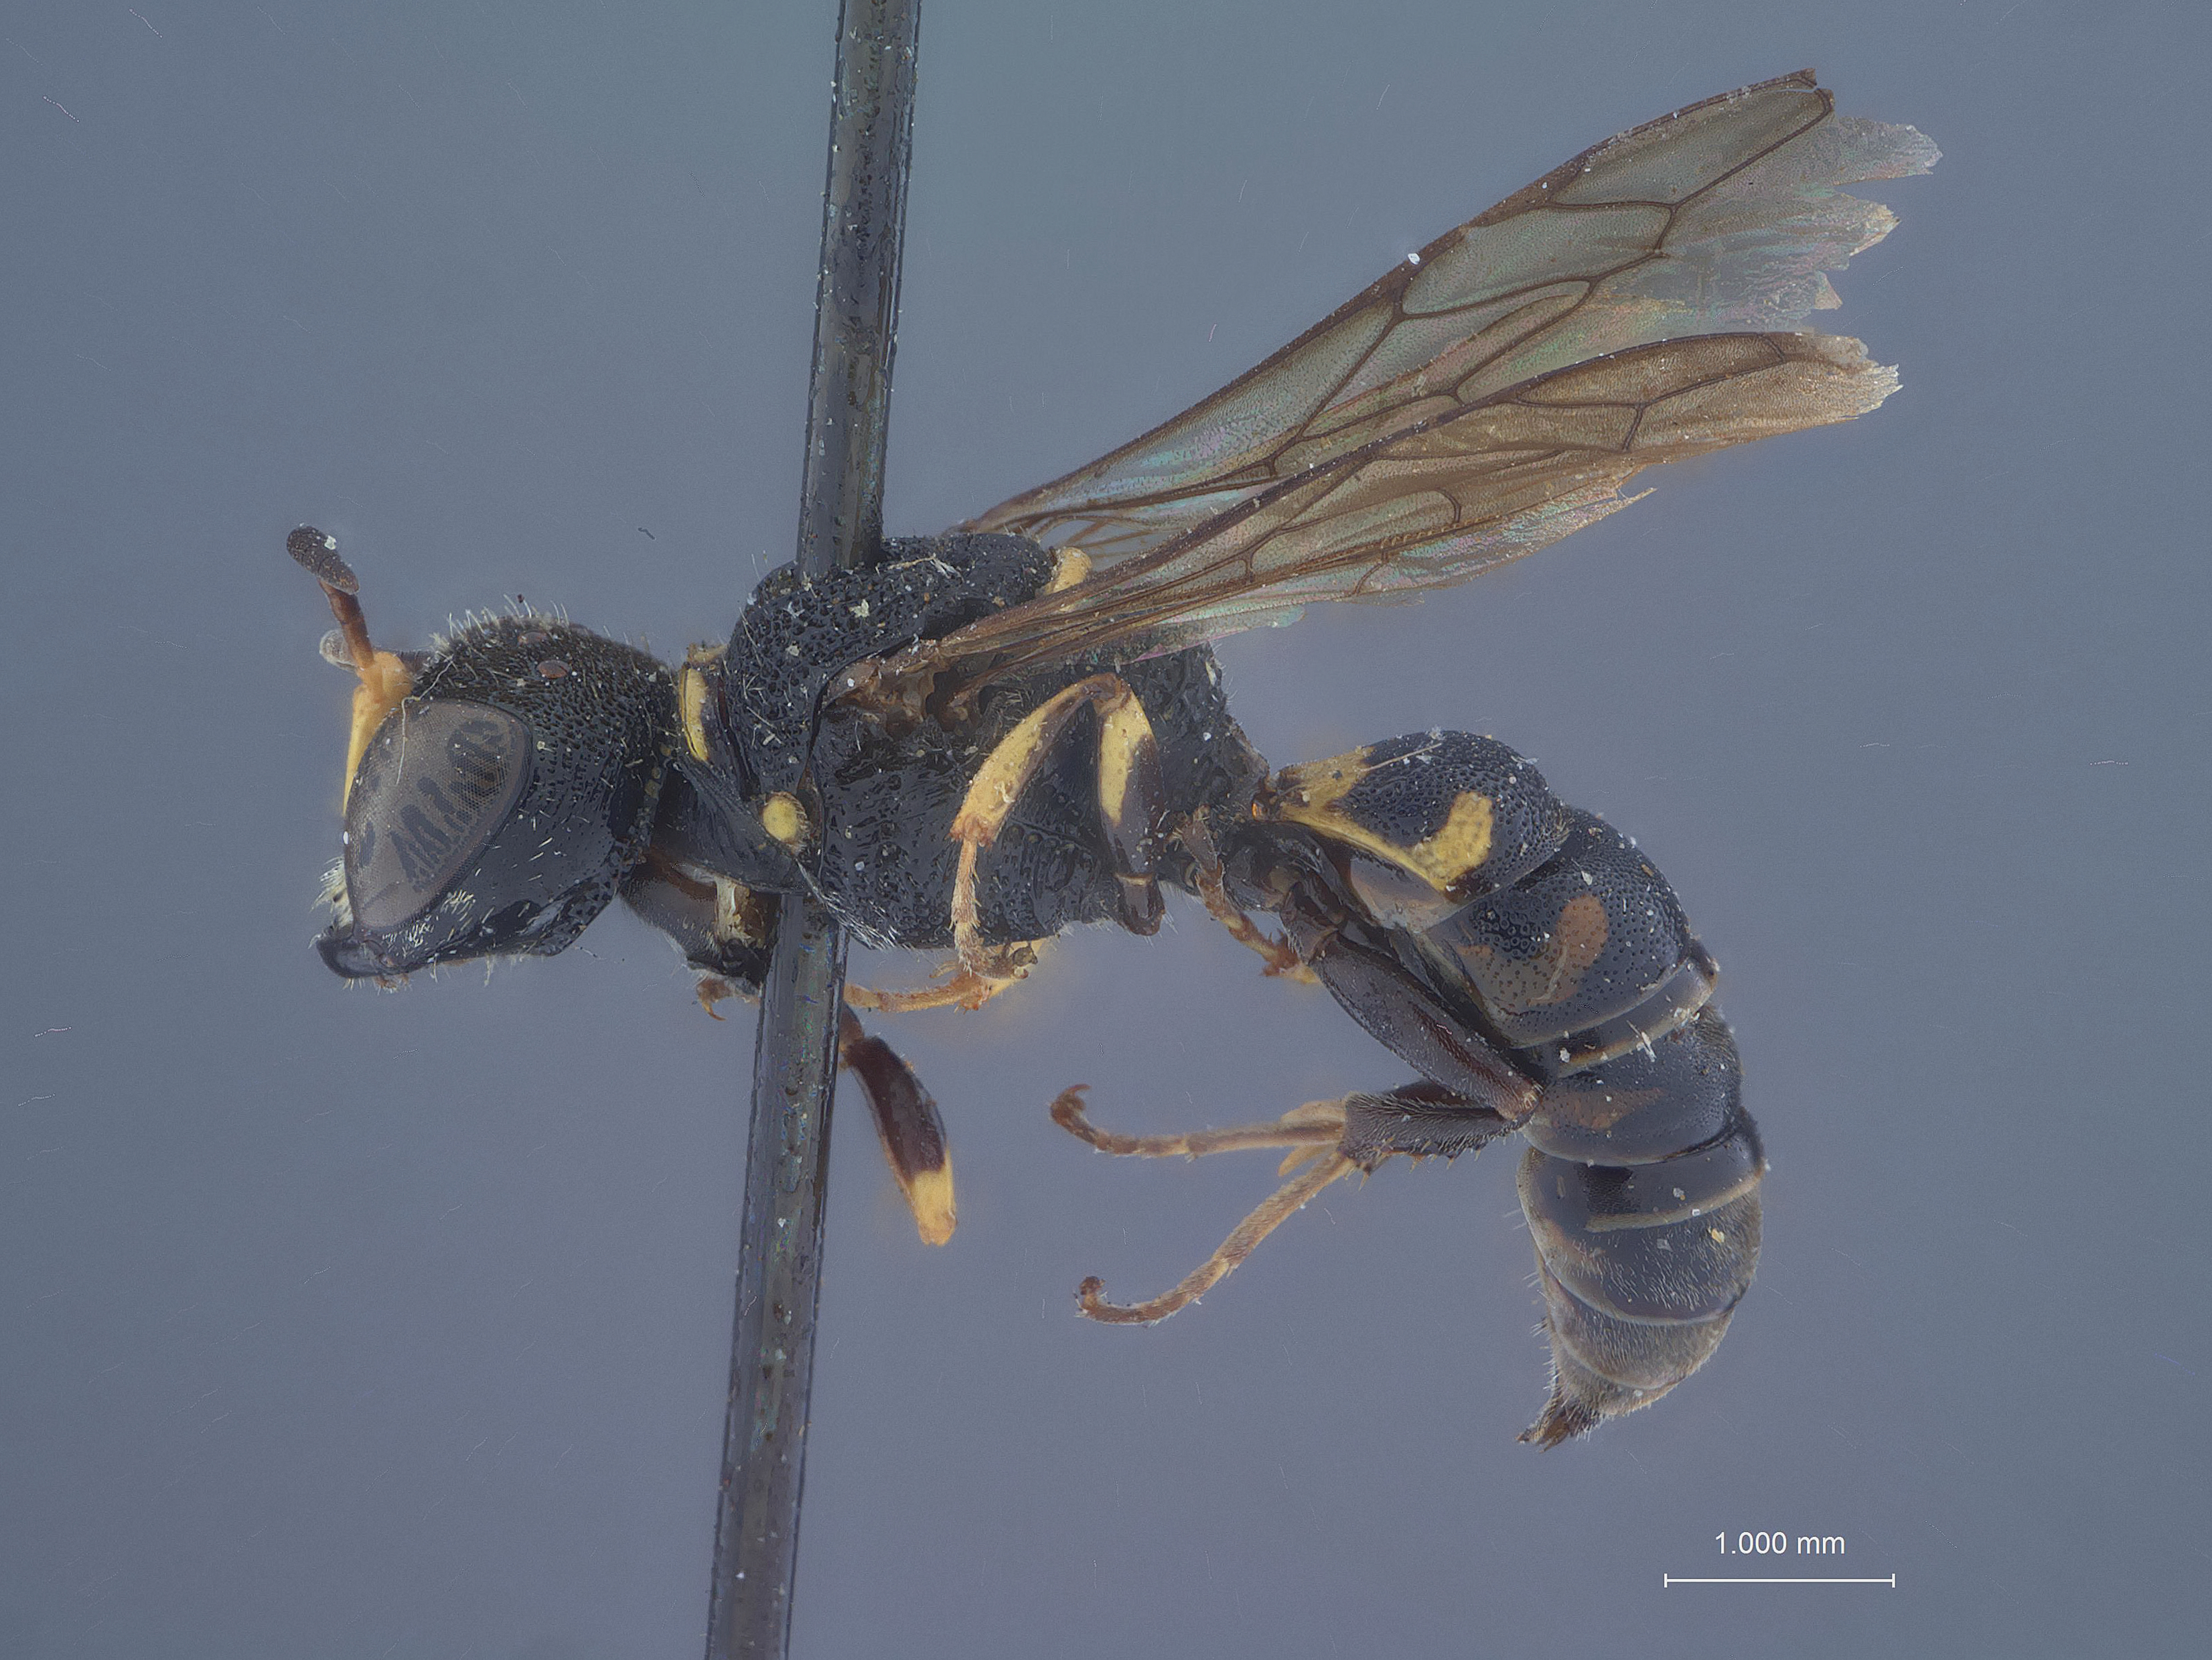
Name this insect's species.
Crabro schwarzi
